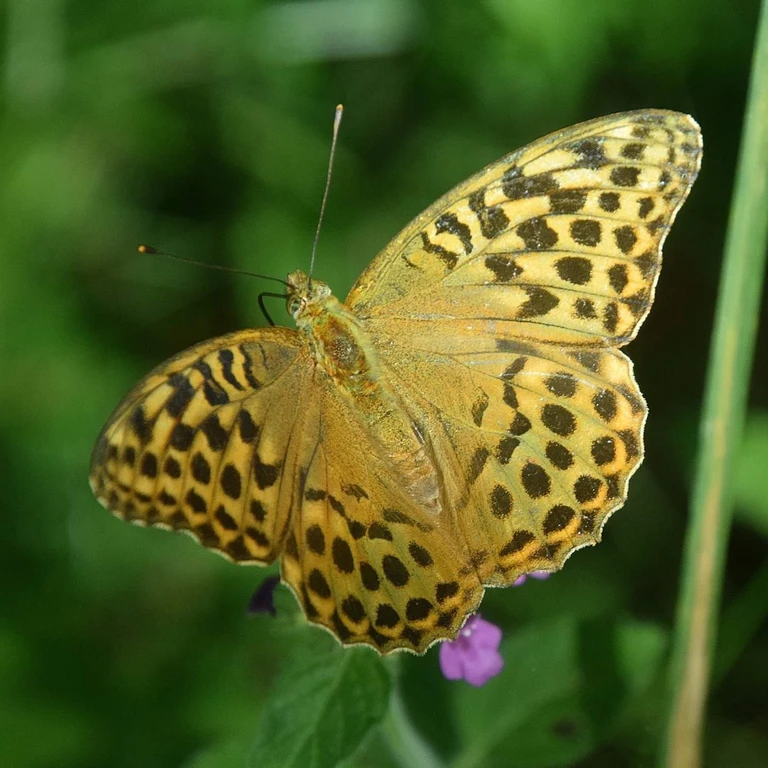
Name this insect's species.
Argynnis paphia
